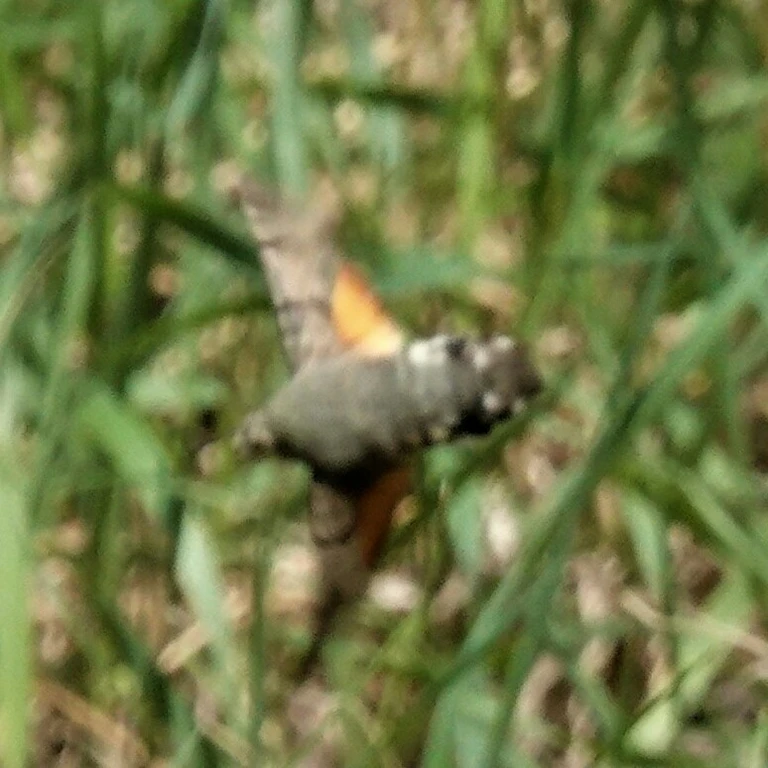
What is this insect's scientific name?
Macroglossum stellatarum
